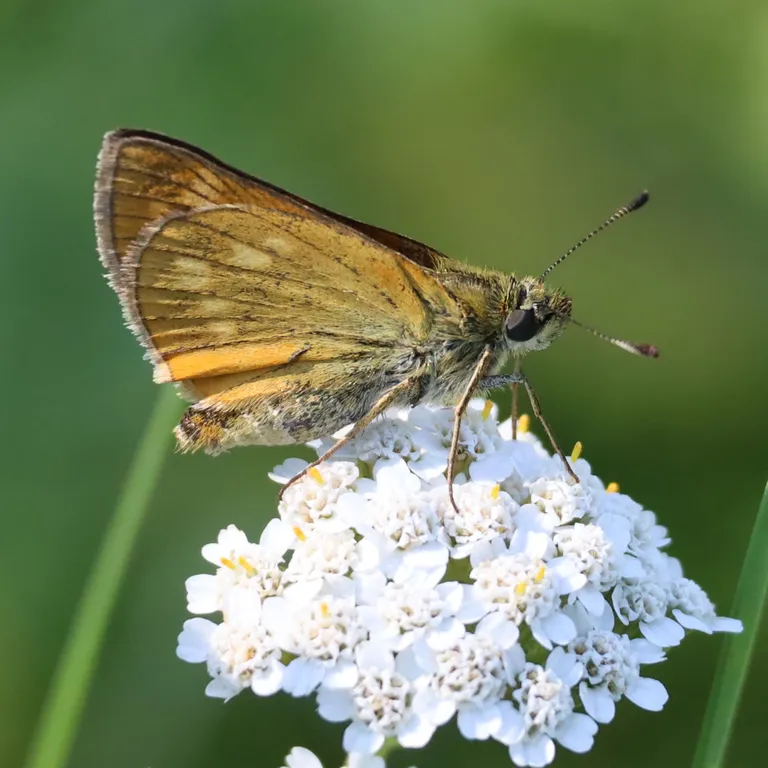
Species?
Ochlodes sylvanus (also Ochlodes venata)
